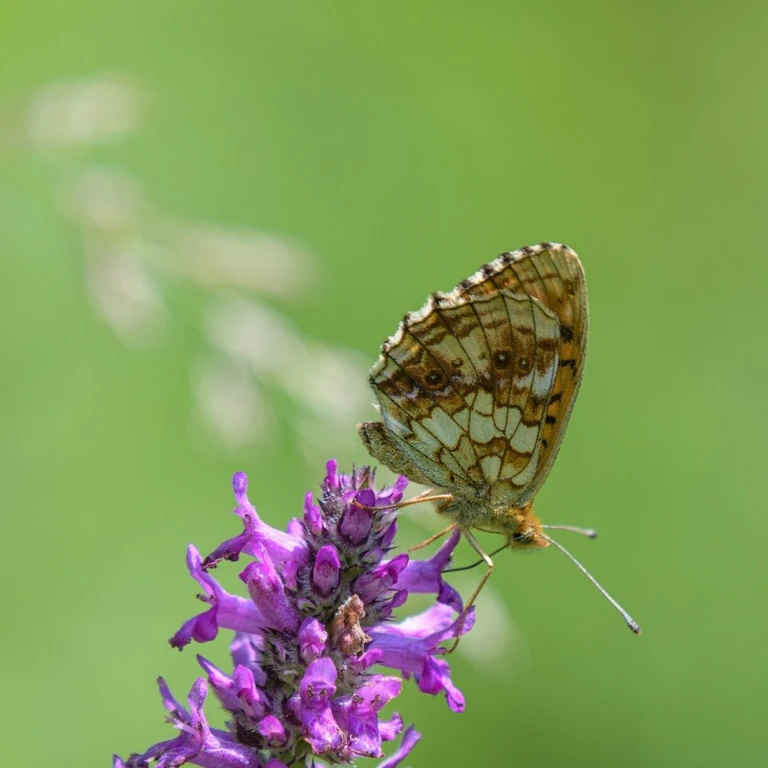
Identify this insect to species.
Brenthis ino
